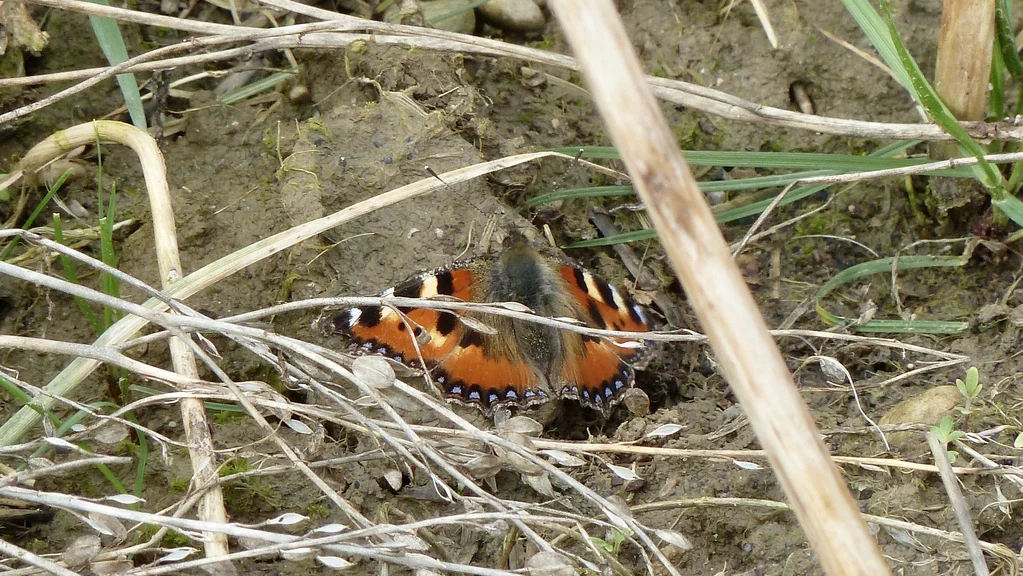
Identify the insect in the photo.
Aglais urticae
